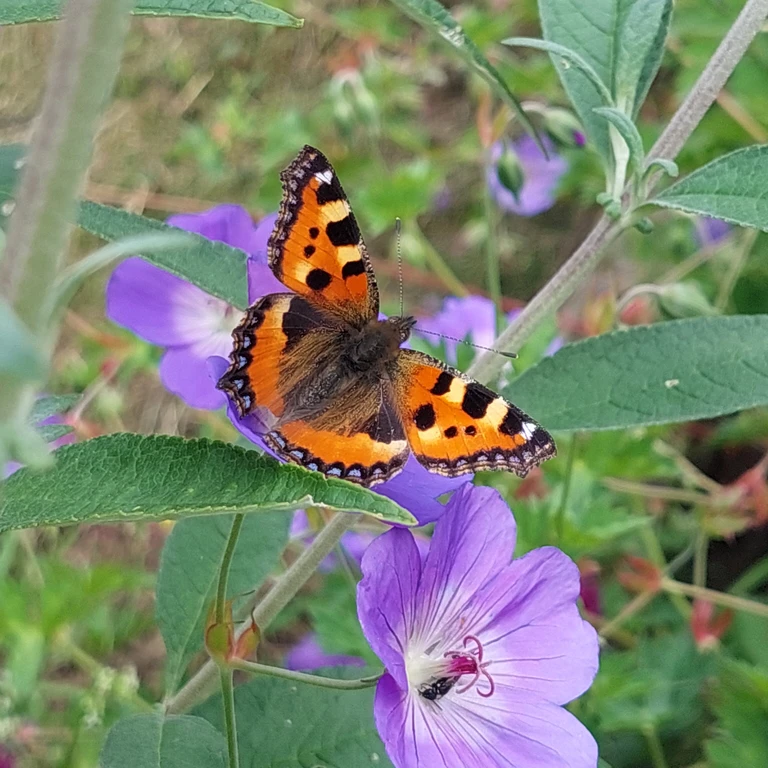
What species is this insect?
Aglais urticae
